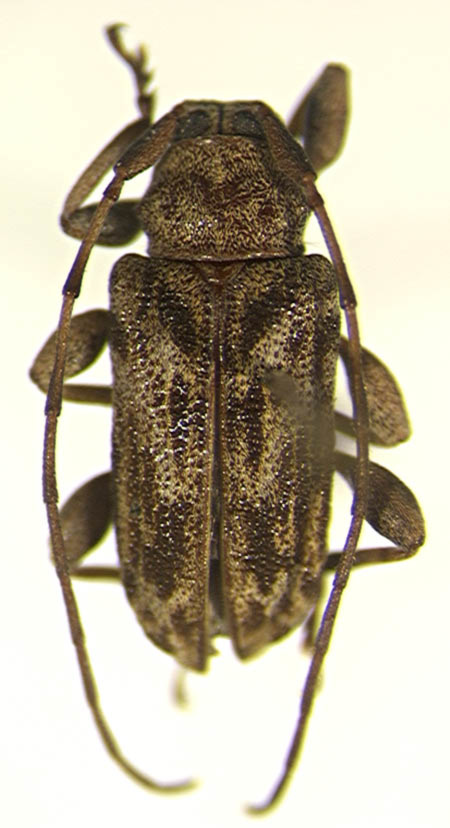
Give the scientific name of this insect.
Xenofrea guttata
